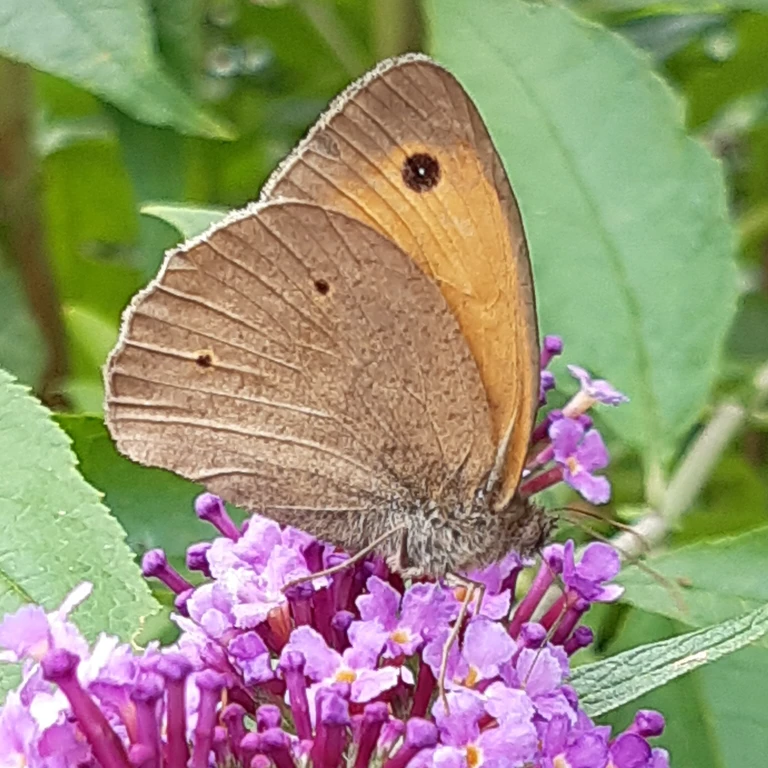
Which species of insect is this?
Maniola jurtina
